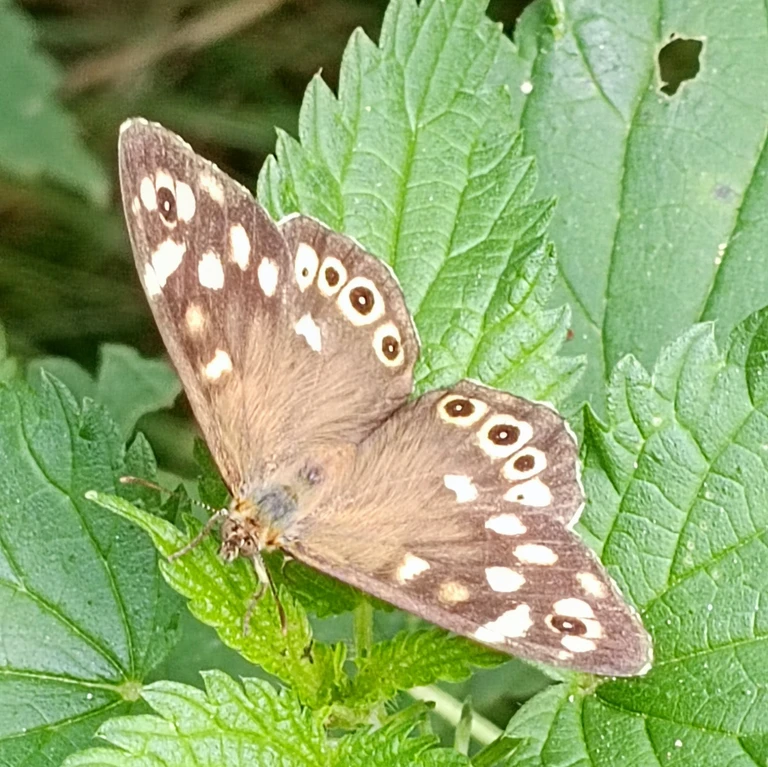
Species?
Pararge aegeria
